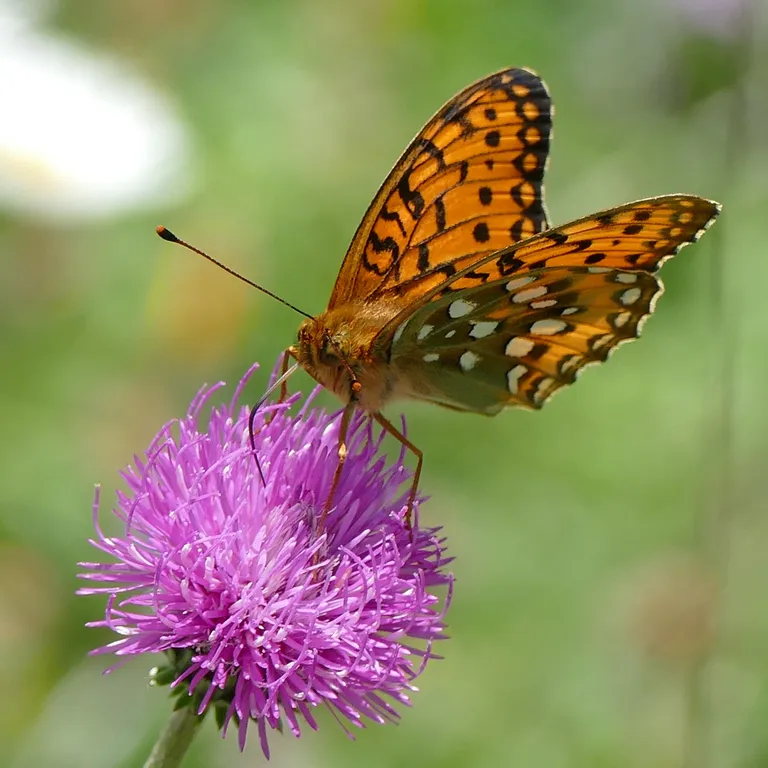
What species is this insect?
Speyeria aglaja
